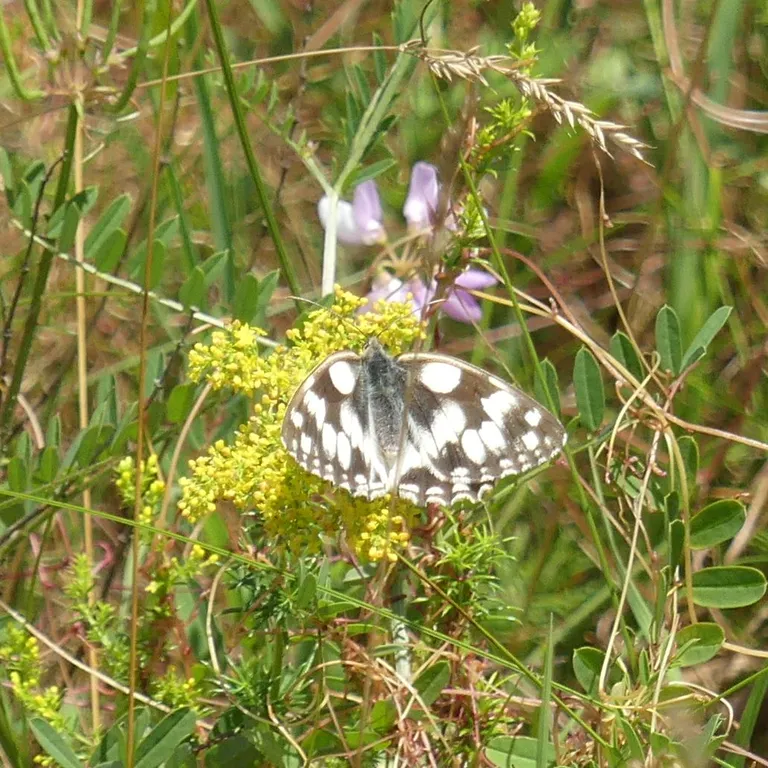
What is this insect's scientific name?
Melanargia galathea
